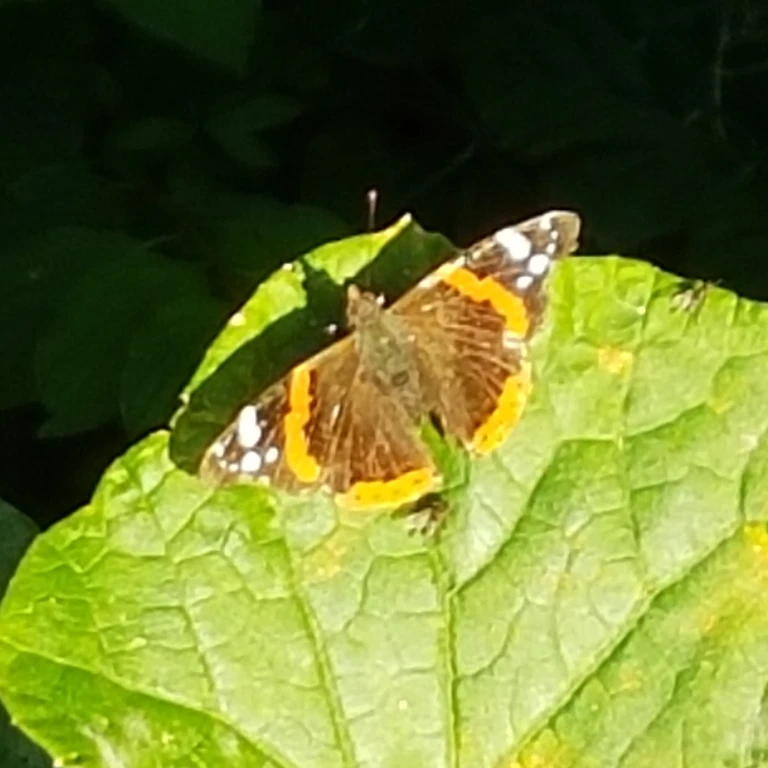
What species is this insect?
Vanessa atalanta
